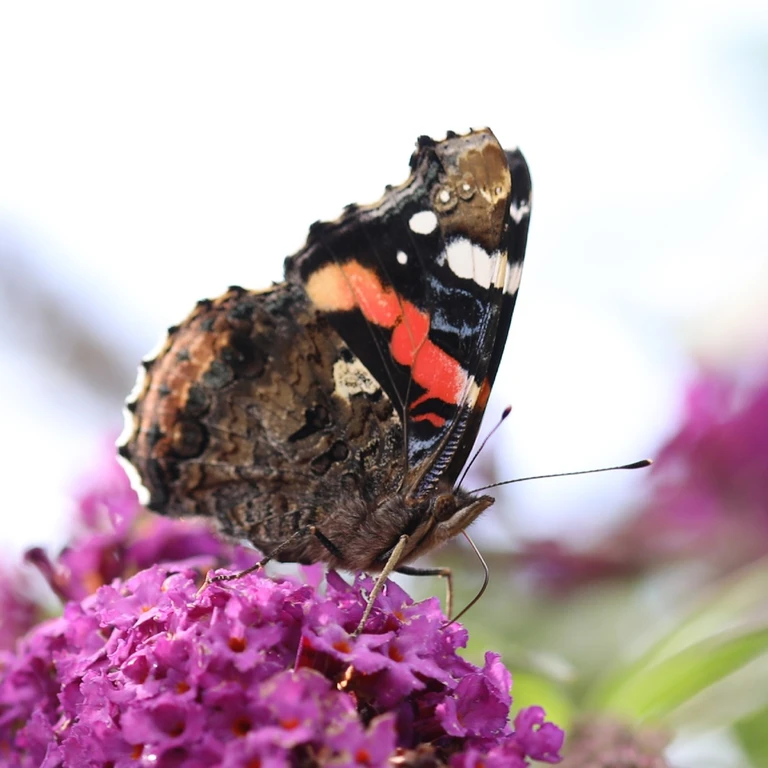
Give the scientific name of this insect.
Vanessa atalanta
